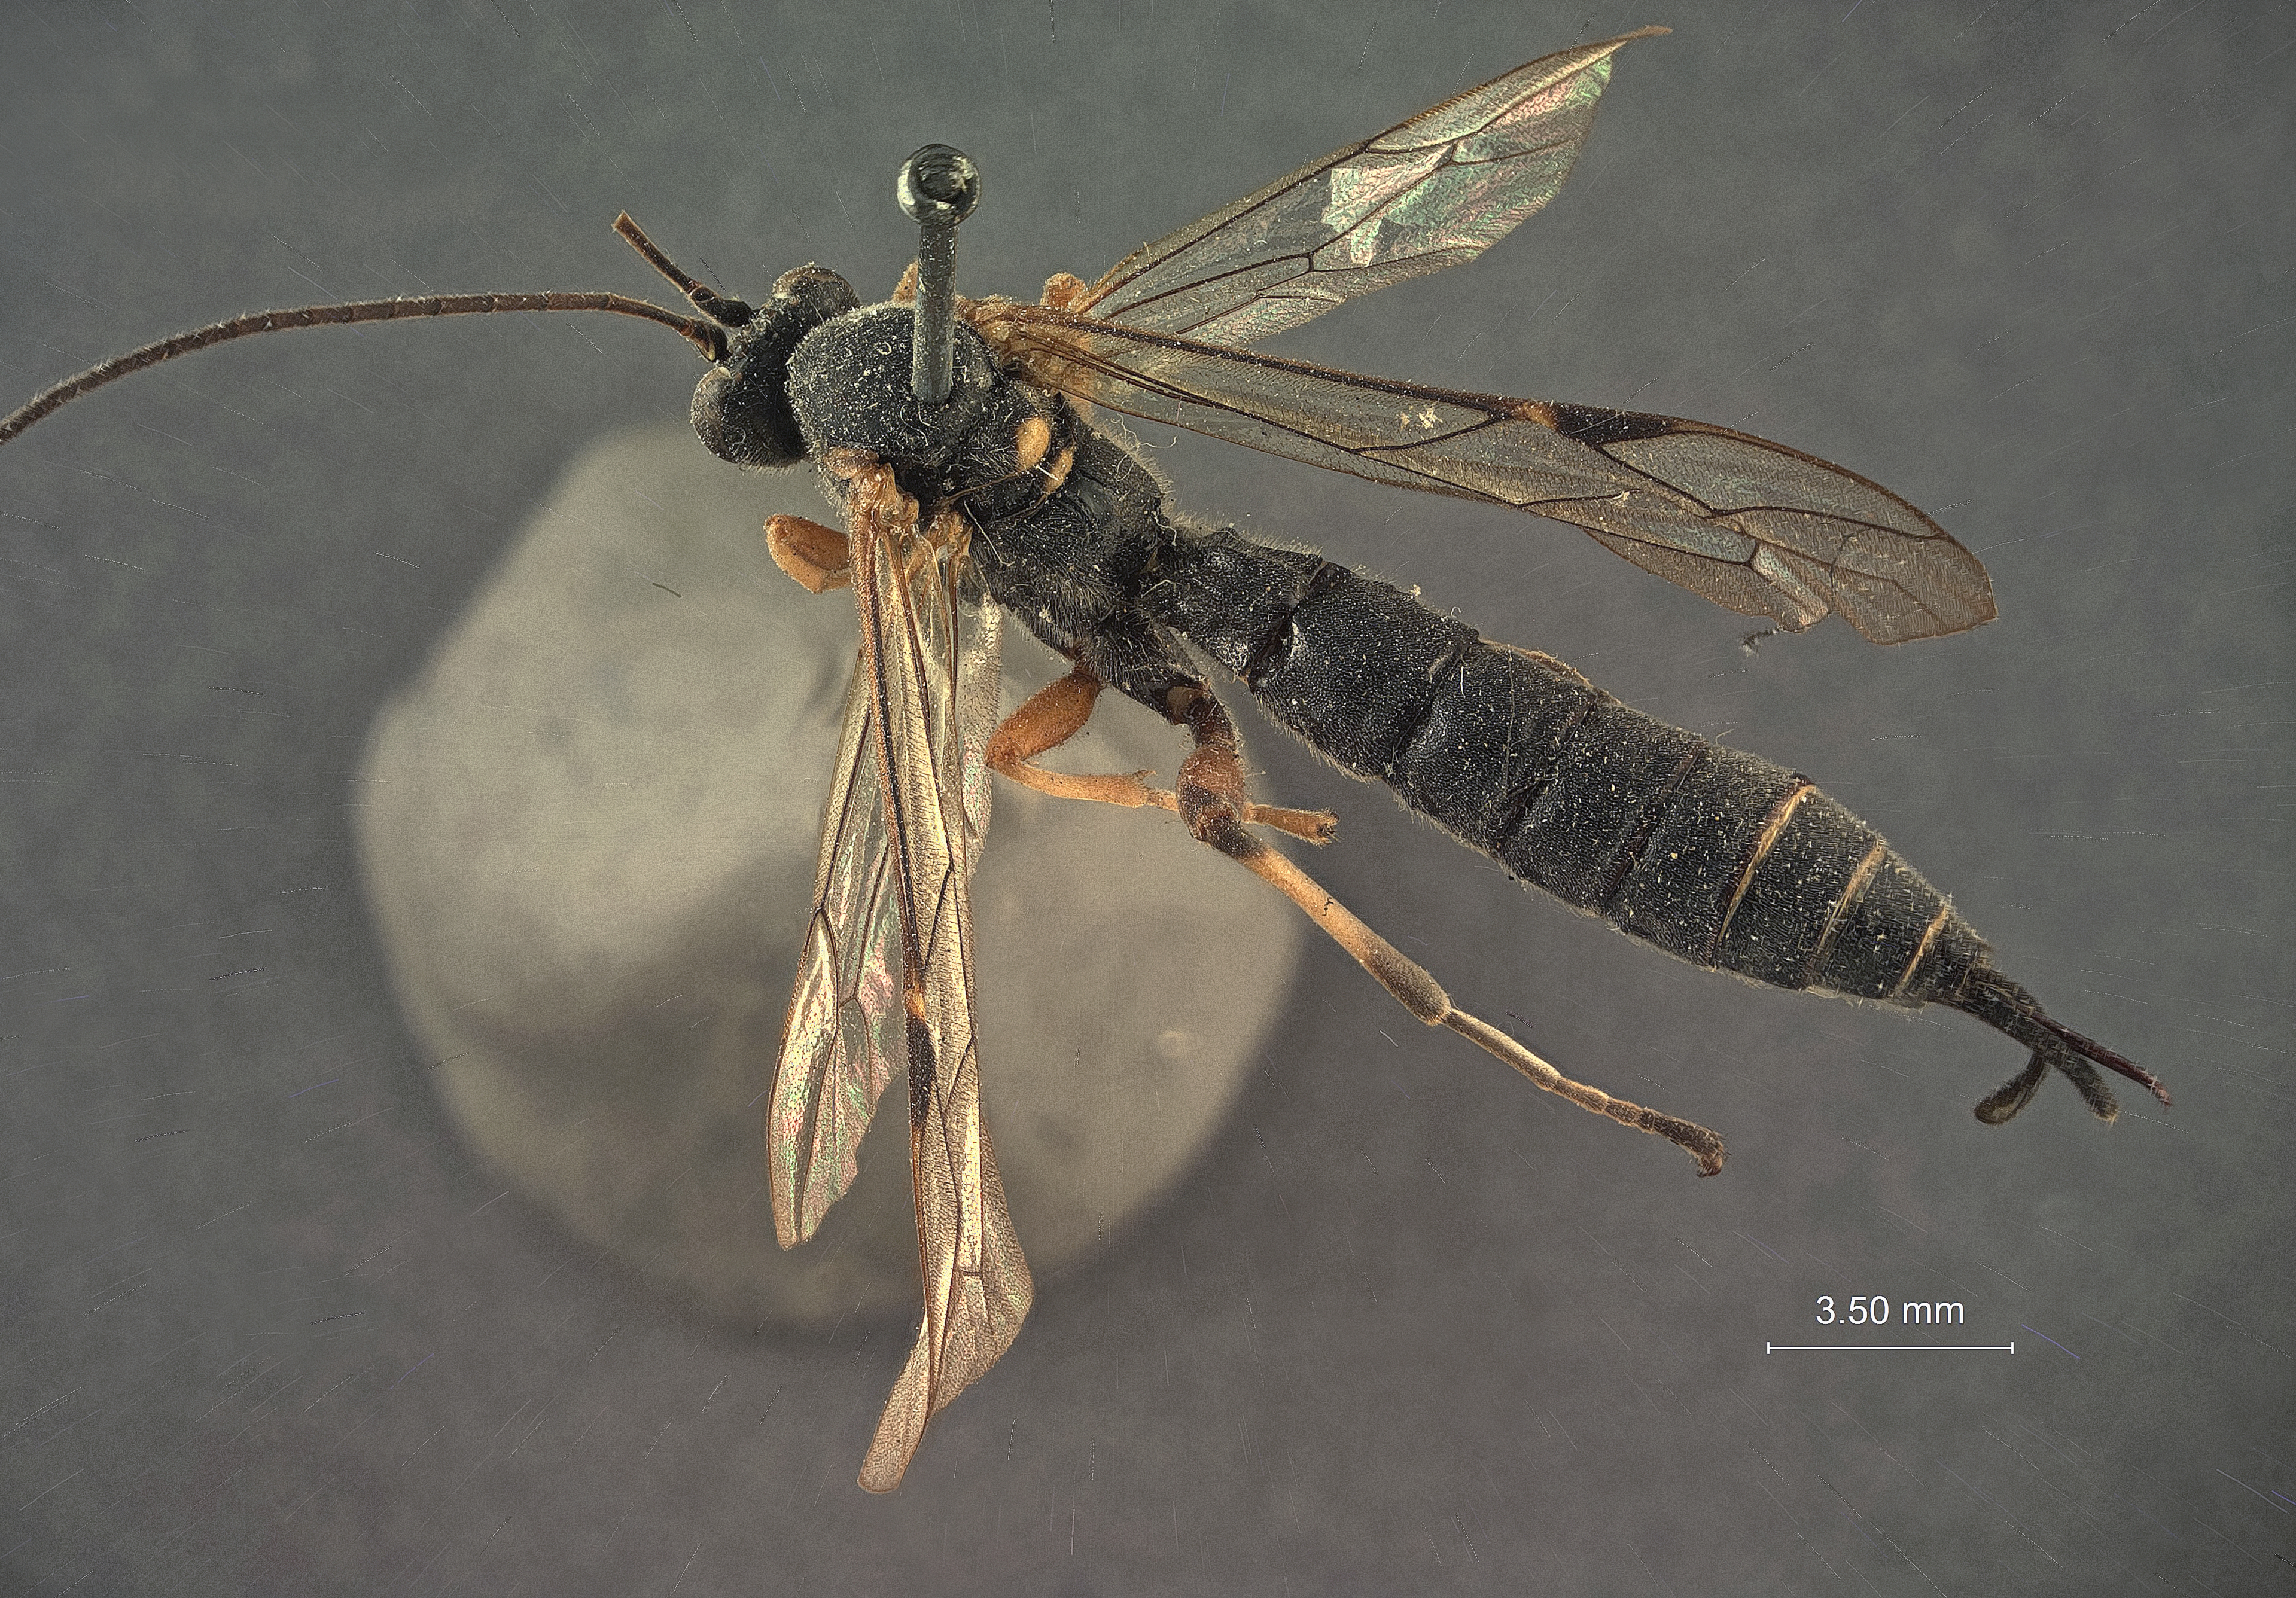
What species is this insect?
Apechthis orbitalis
